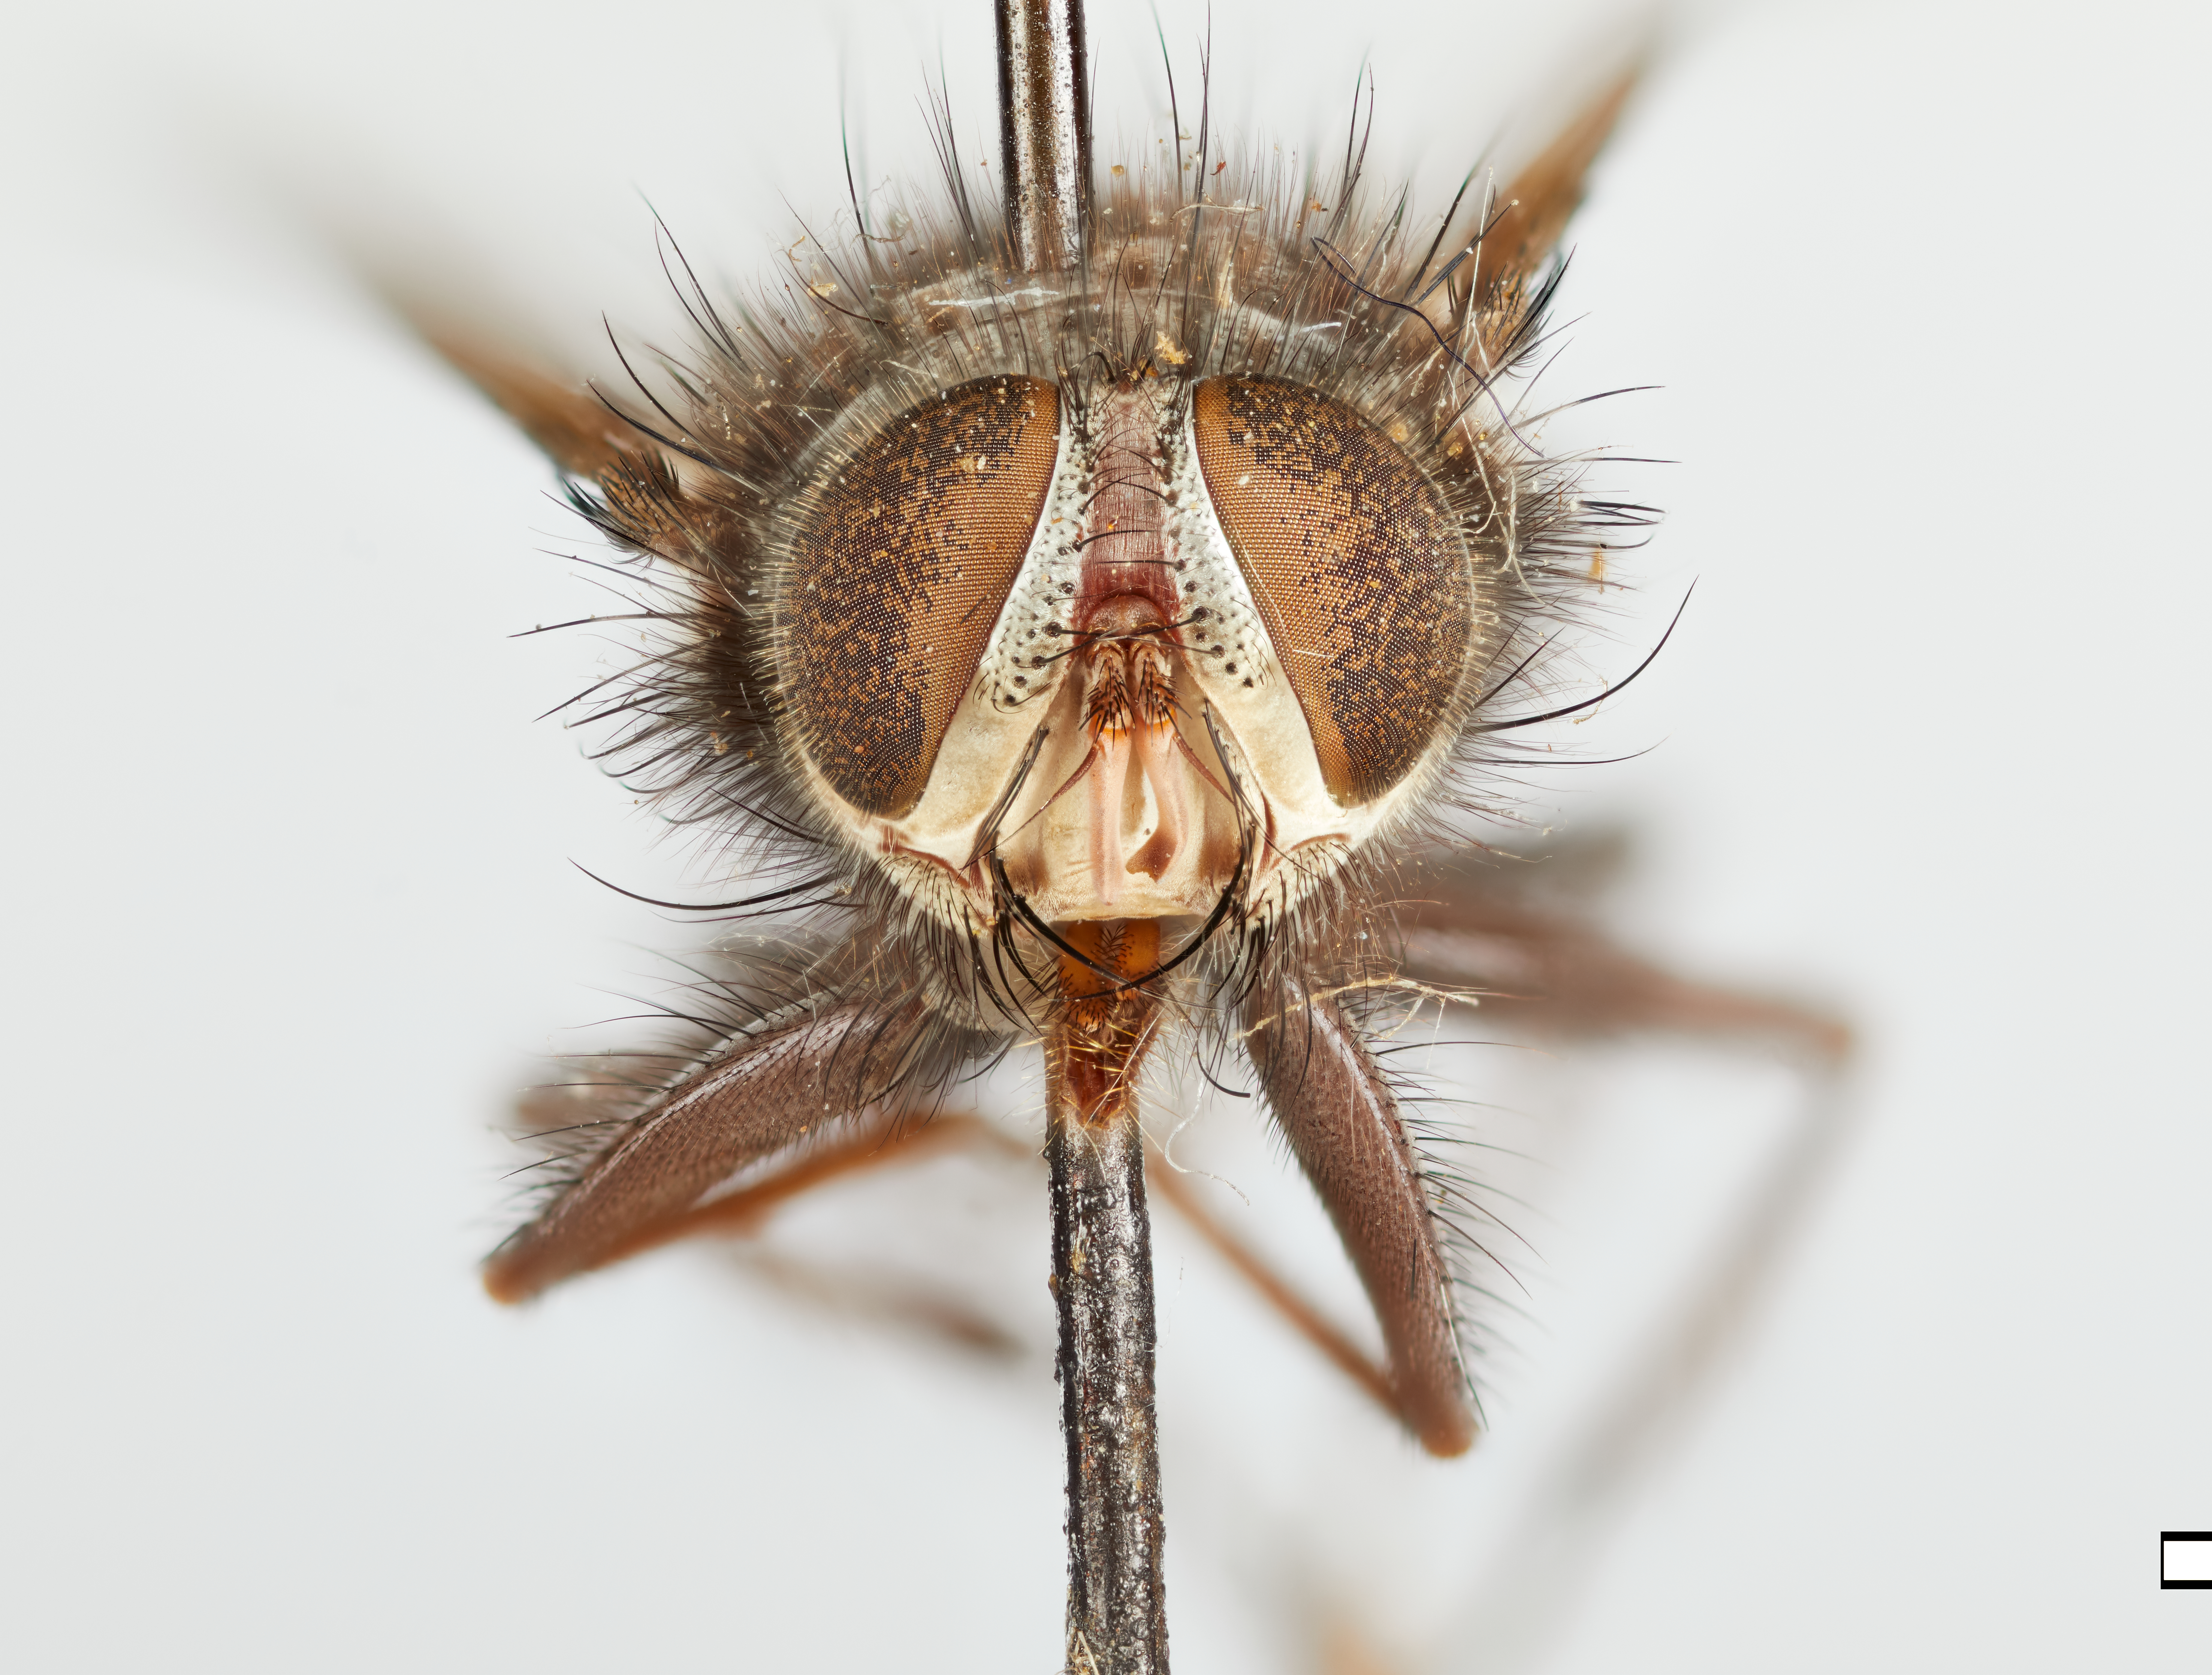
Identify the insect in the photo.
Phorocera pachypyga
